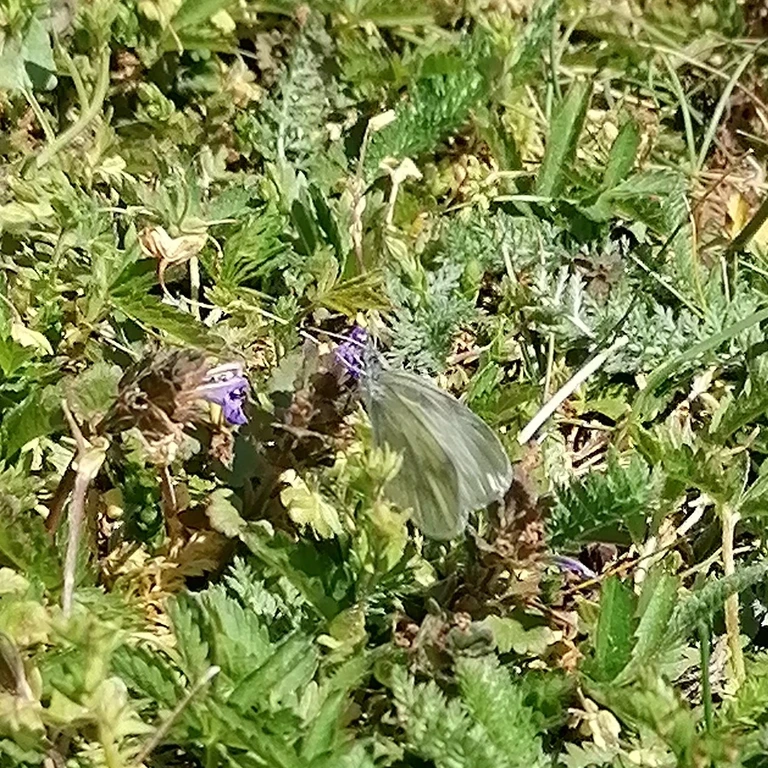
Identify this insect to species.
Leptidea sinapis/juvernica
